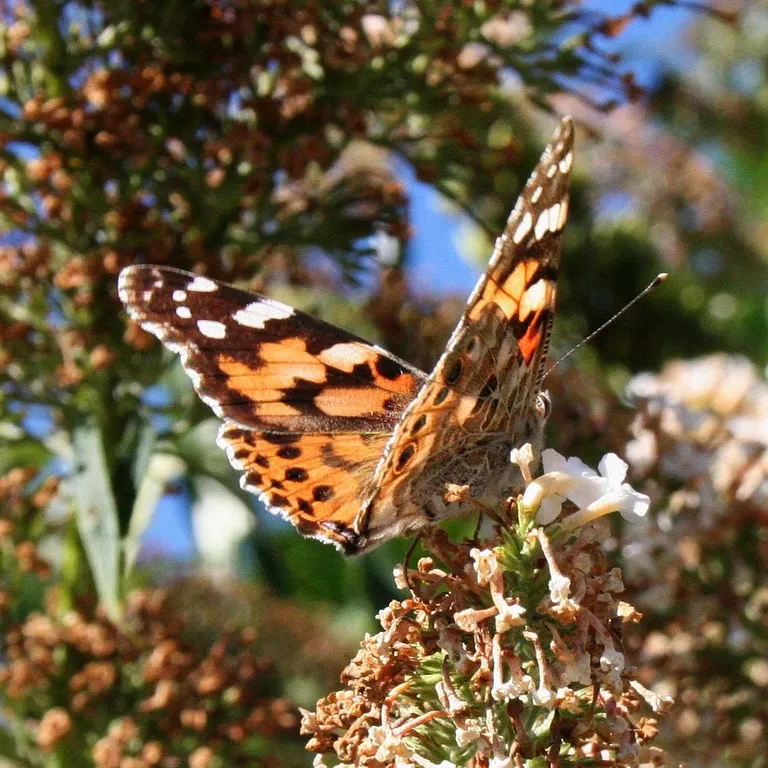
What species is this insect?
Vanessa cardui
